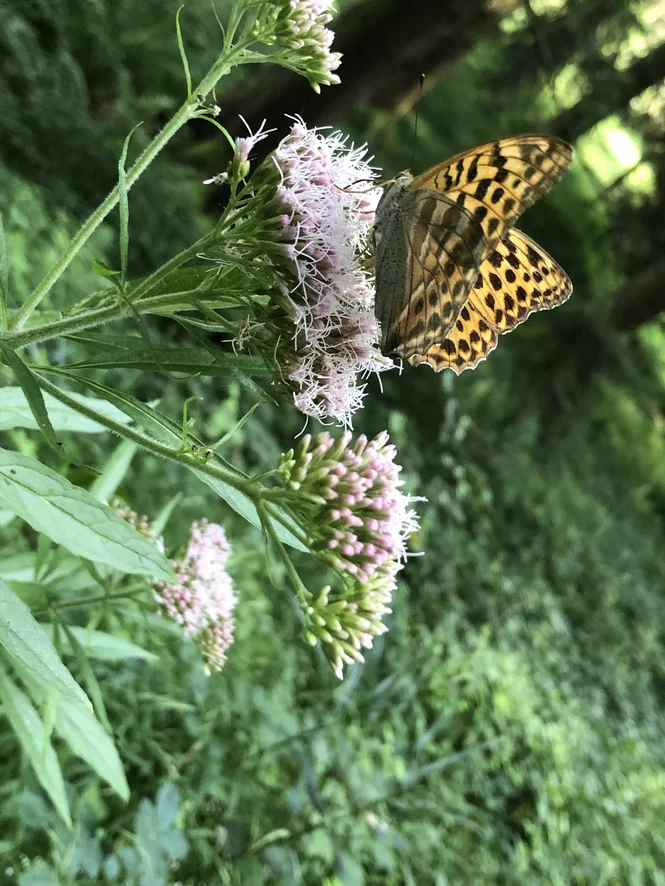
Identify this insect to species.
Argynnis paphia
